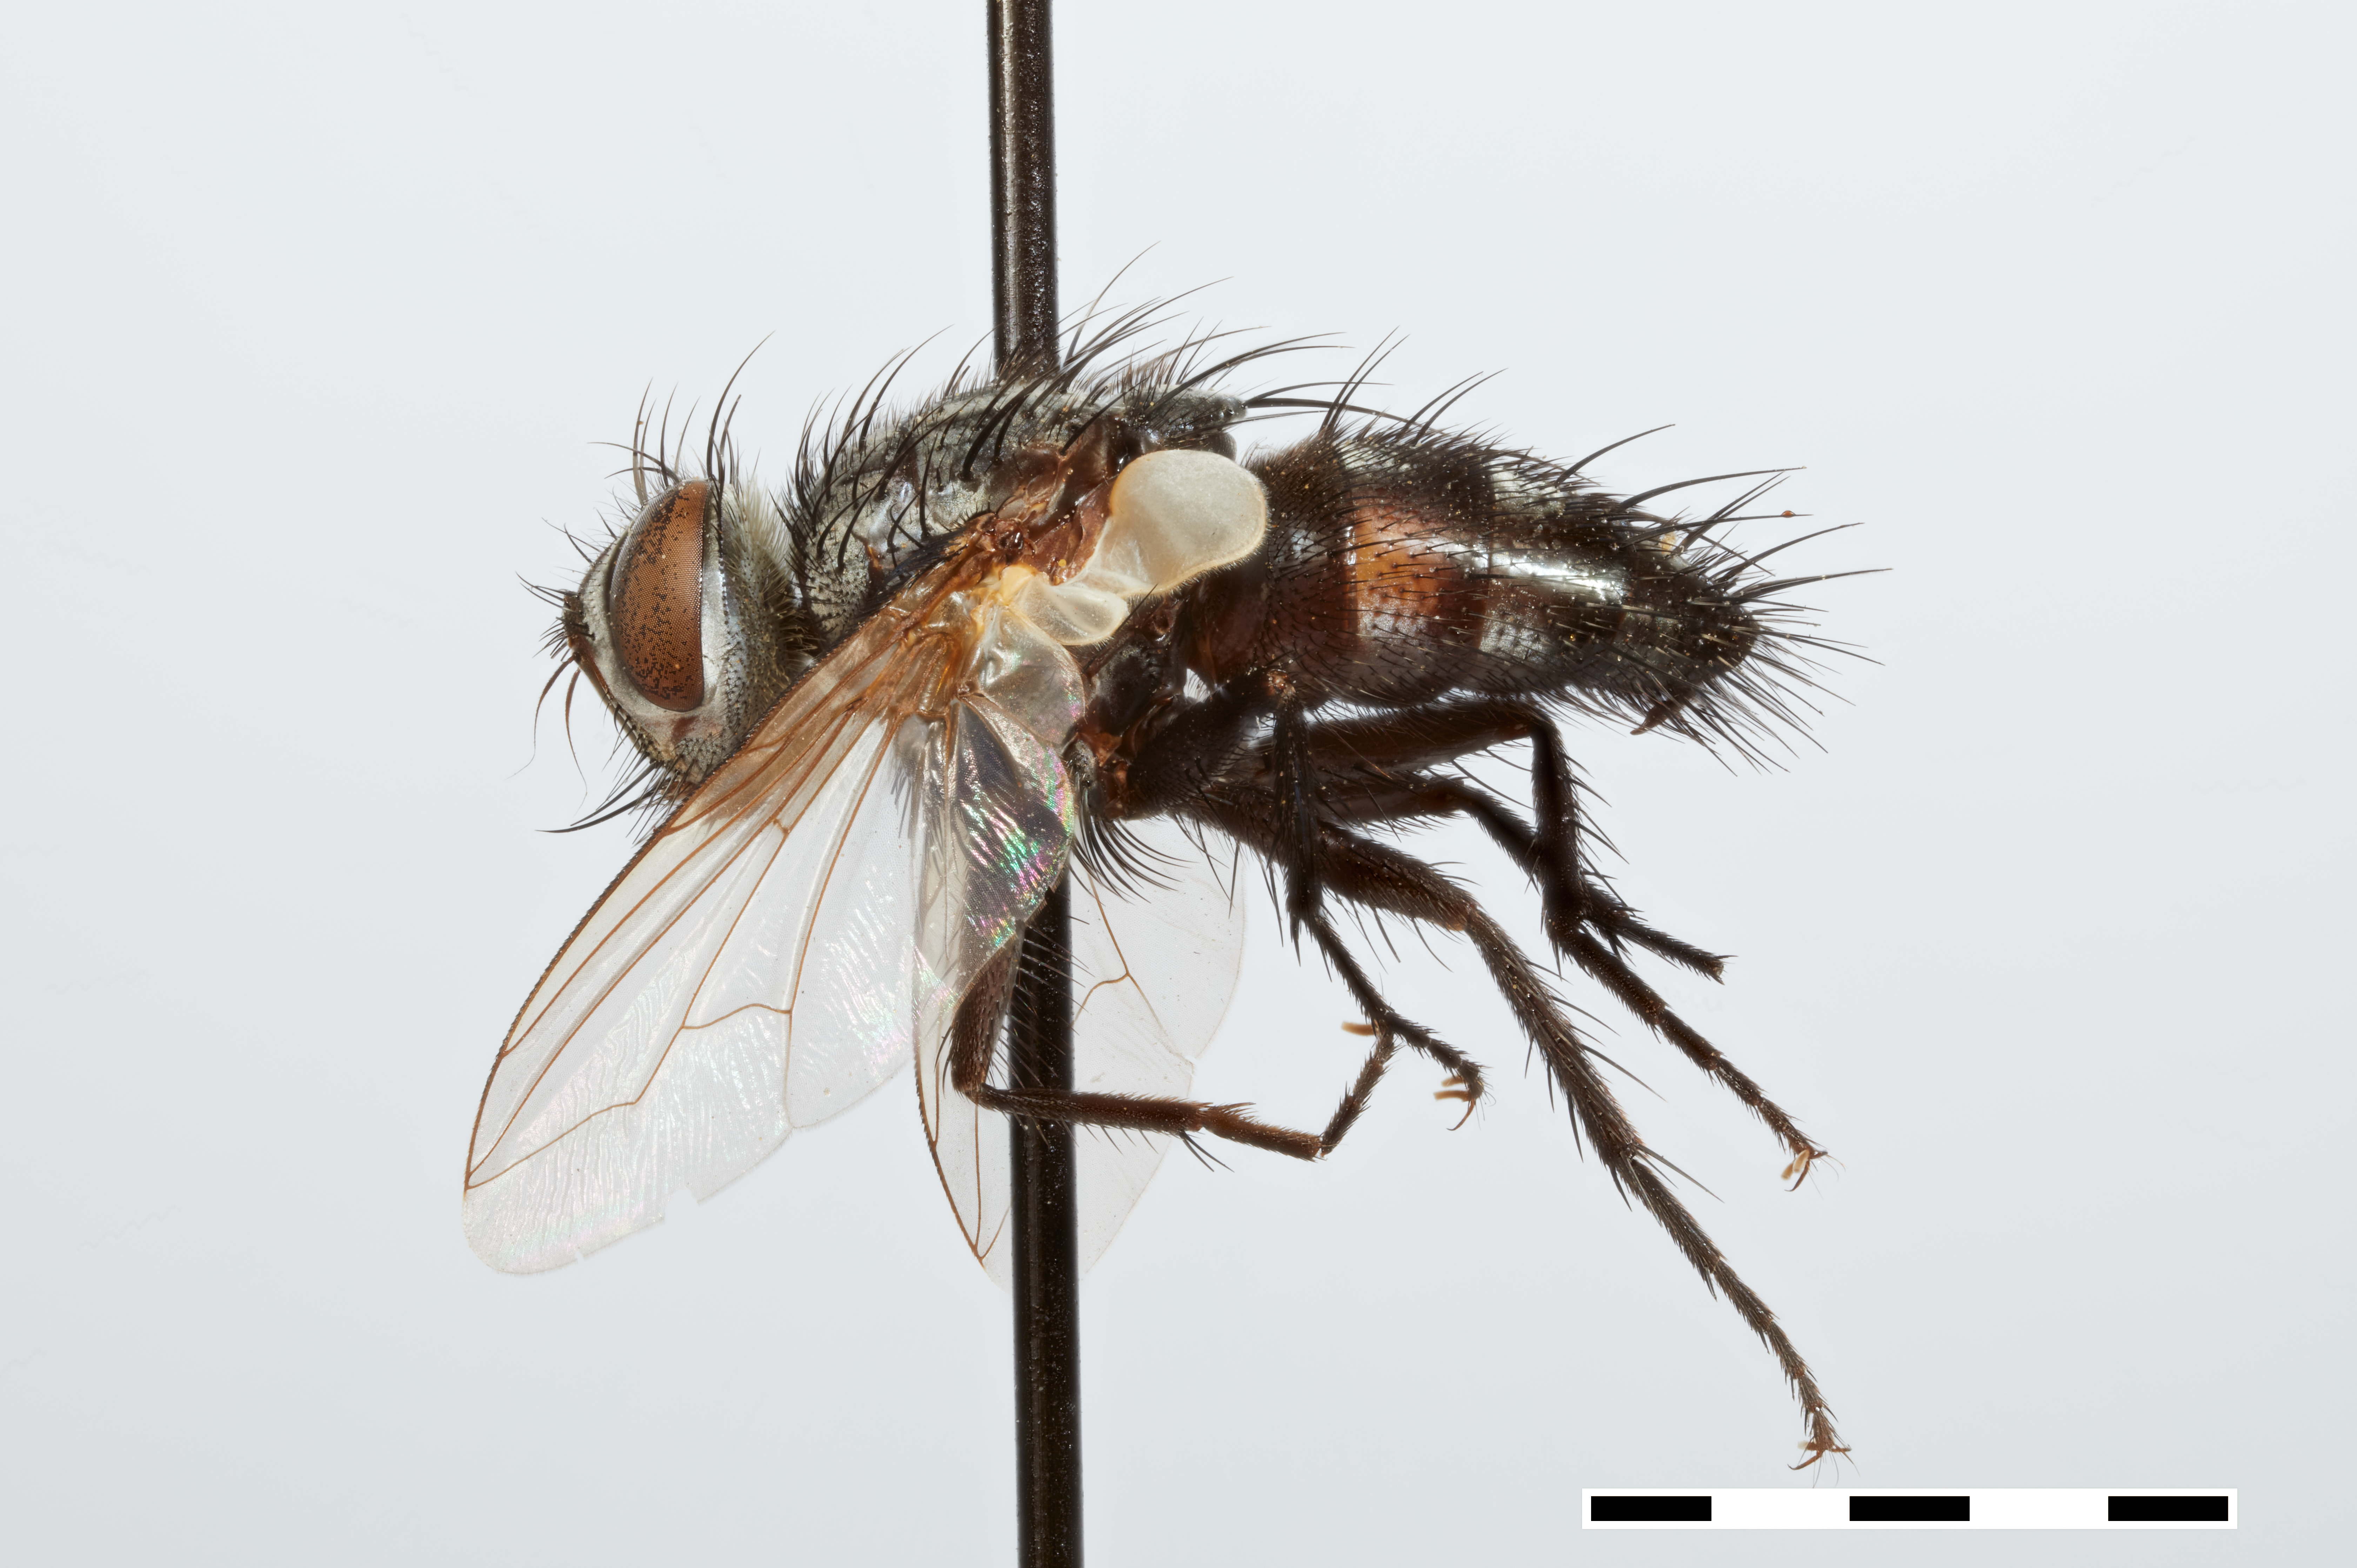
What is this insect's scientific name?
Phrynolydella polita
